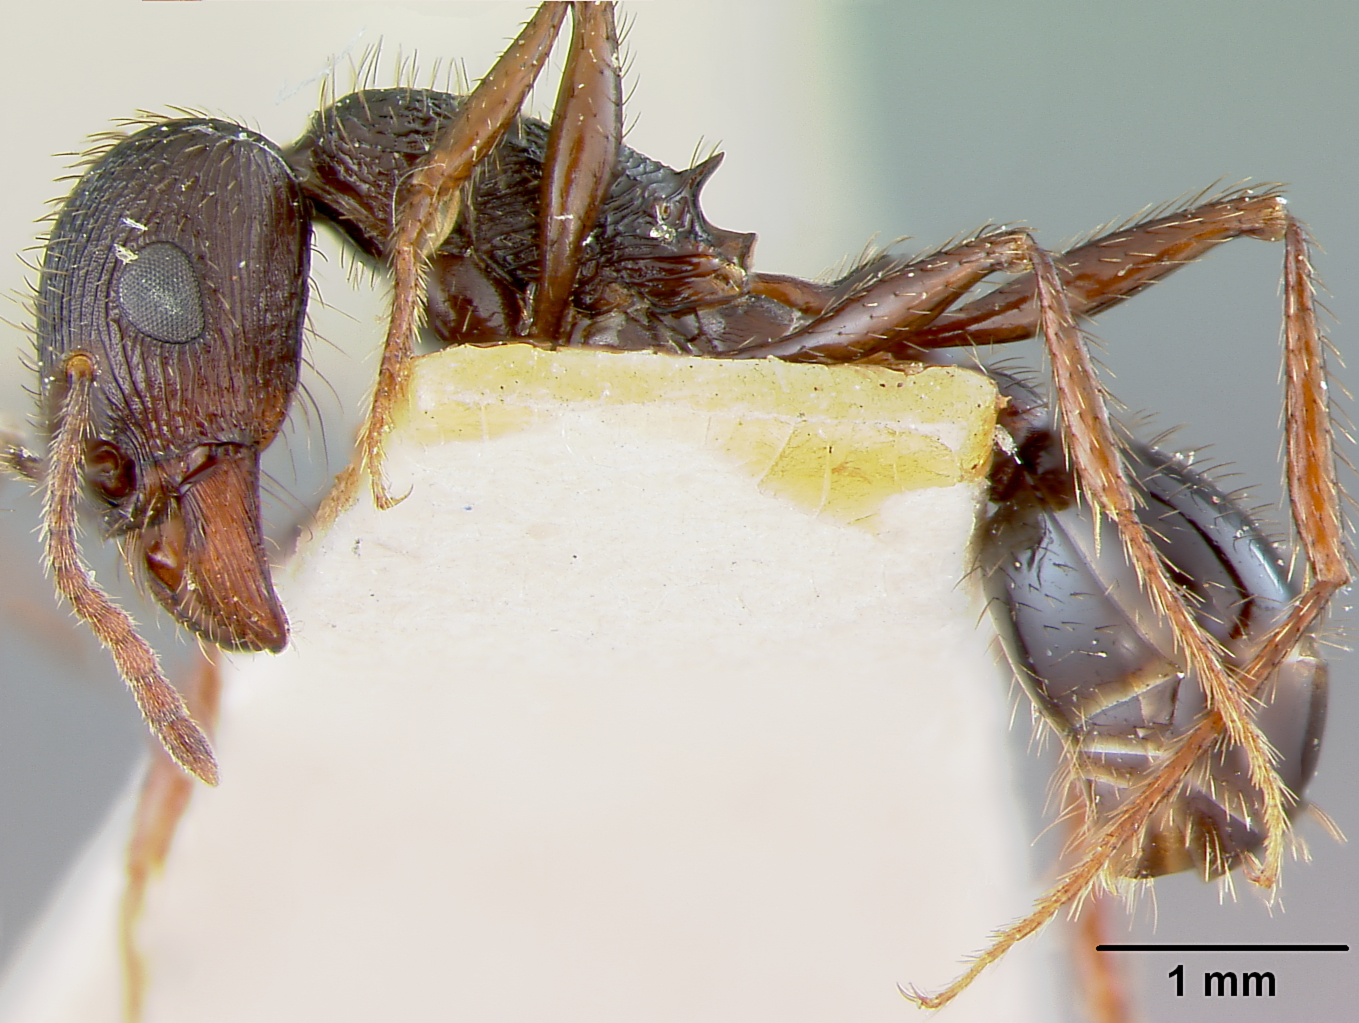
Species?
Pogonomyrmex brevibarbis
